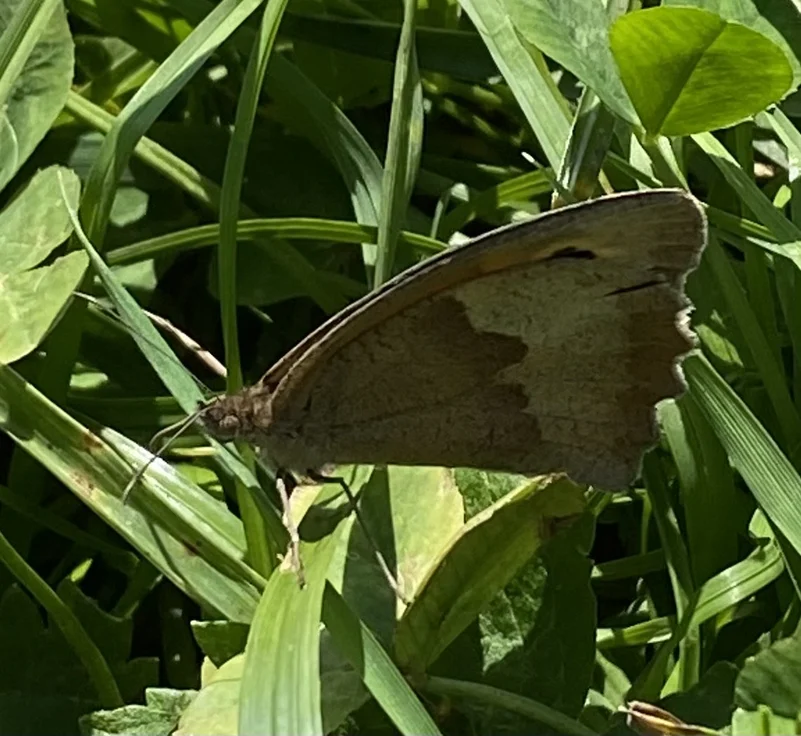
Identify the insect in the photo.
Maniola jurtina
